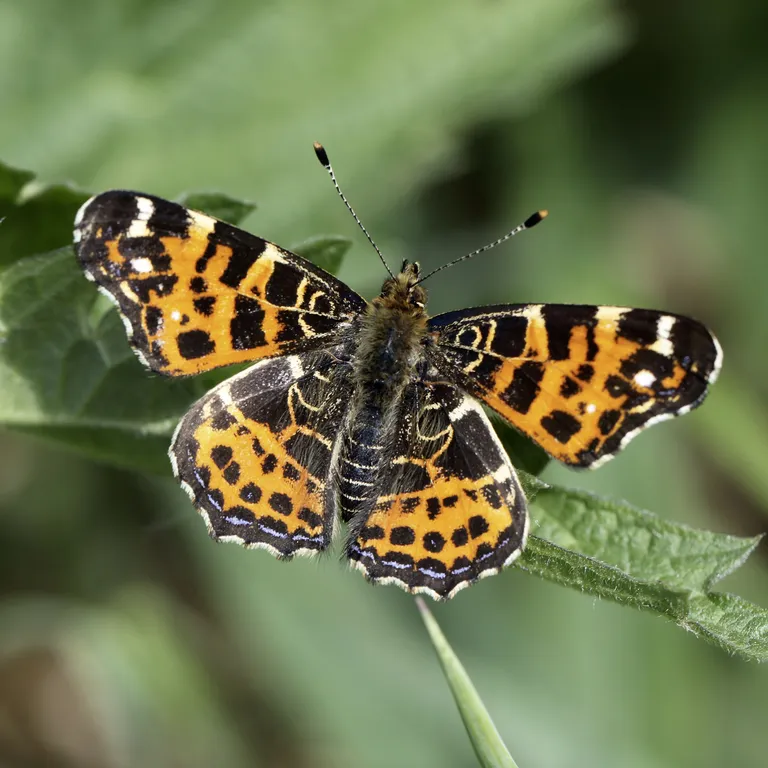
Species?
Araschnia levana
